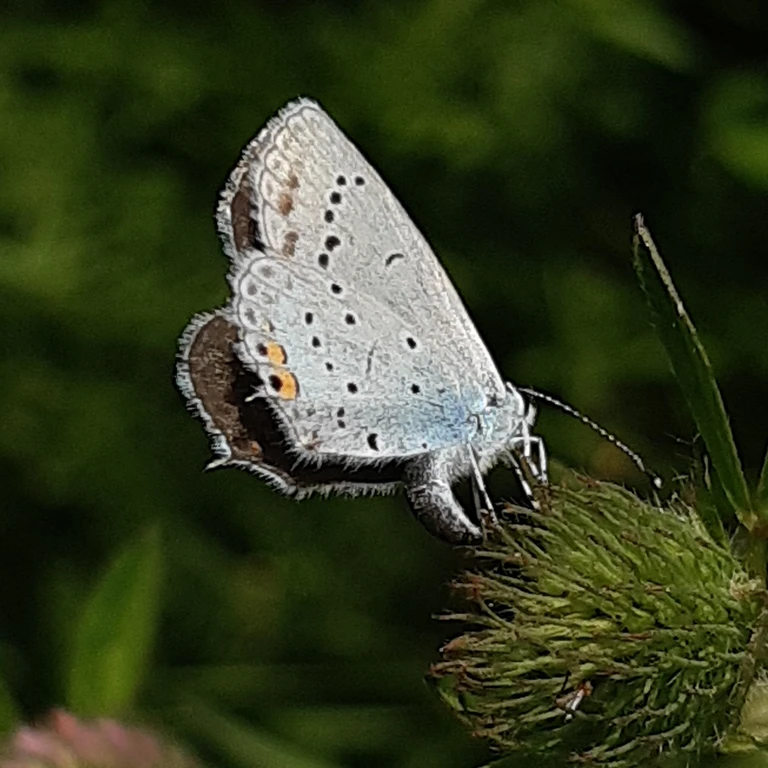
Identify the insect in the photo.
Cupido argiades (also Elkalyce argiades)
